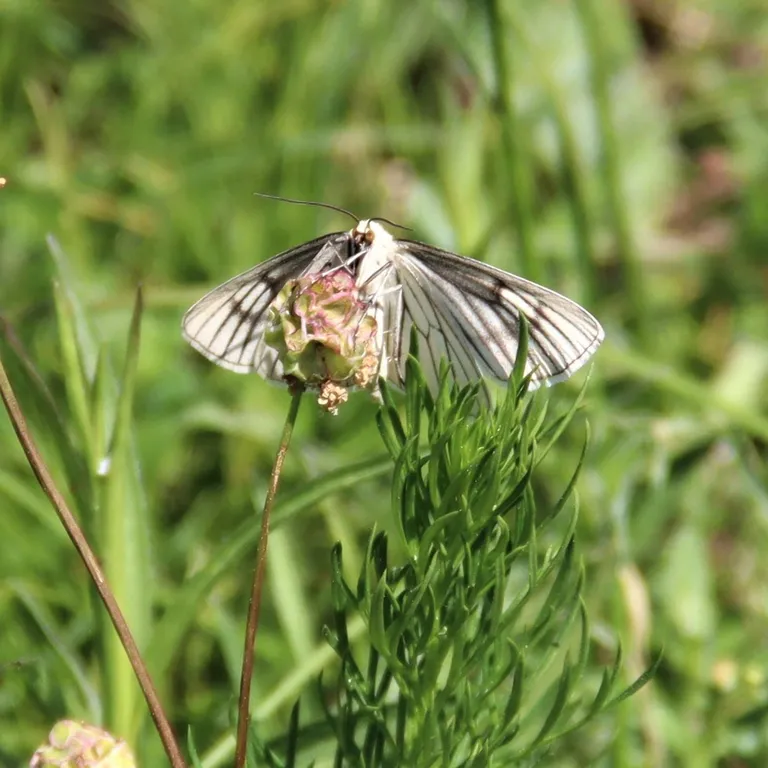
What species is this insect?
Siona lineata
